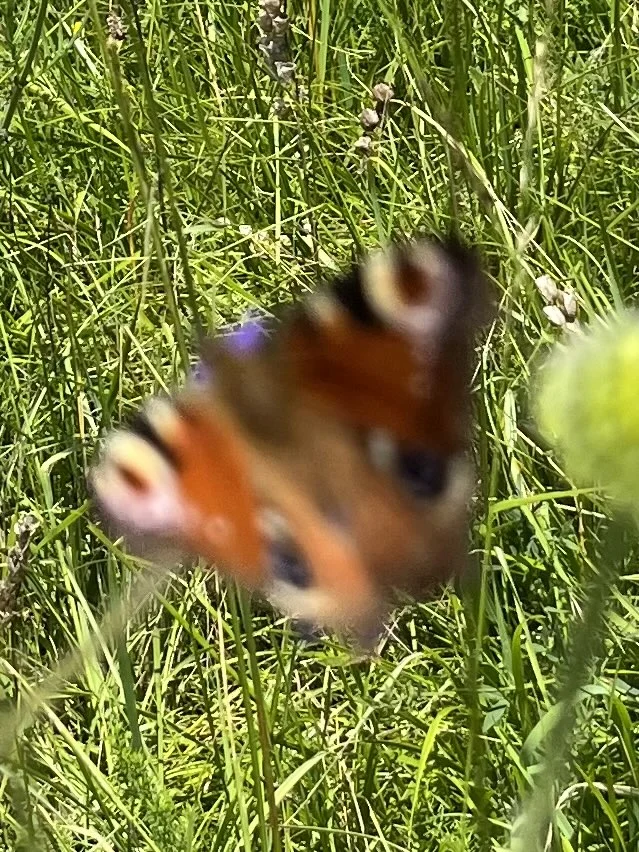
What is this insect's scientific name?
Aglais io
